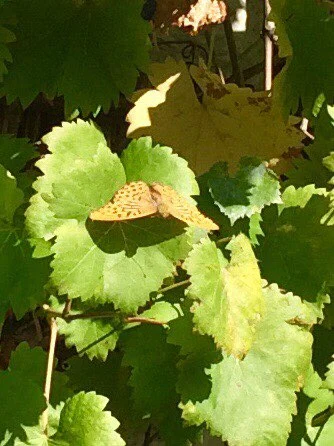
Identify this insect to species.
Argynnis paphia
